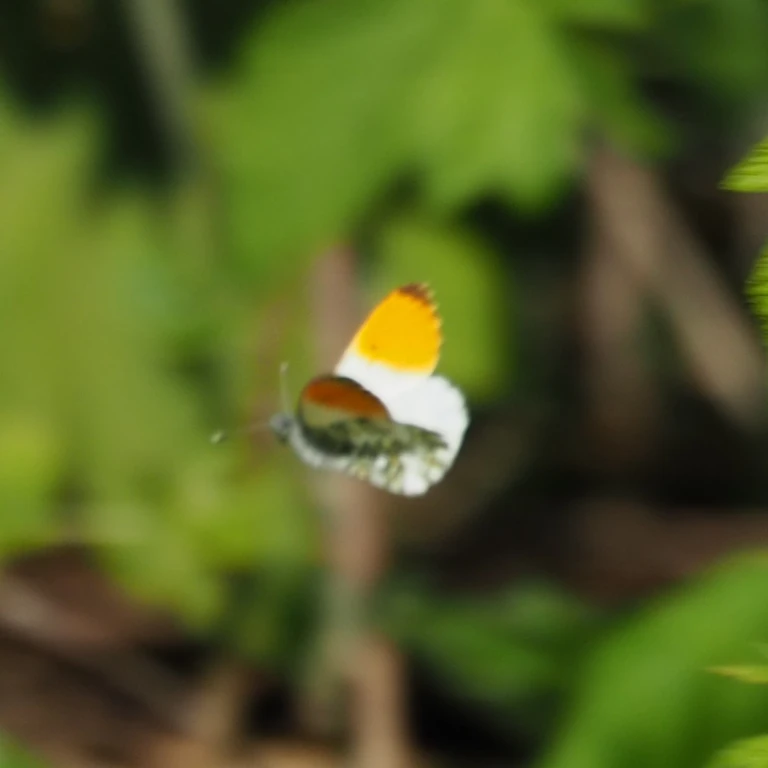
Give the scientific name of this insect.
Anthocharis cardamines
